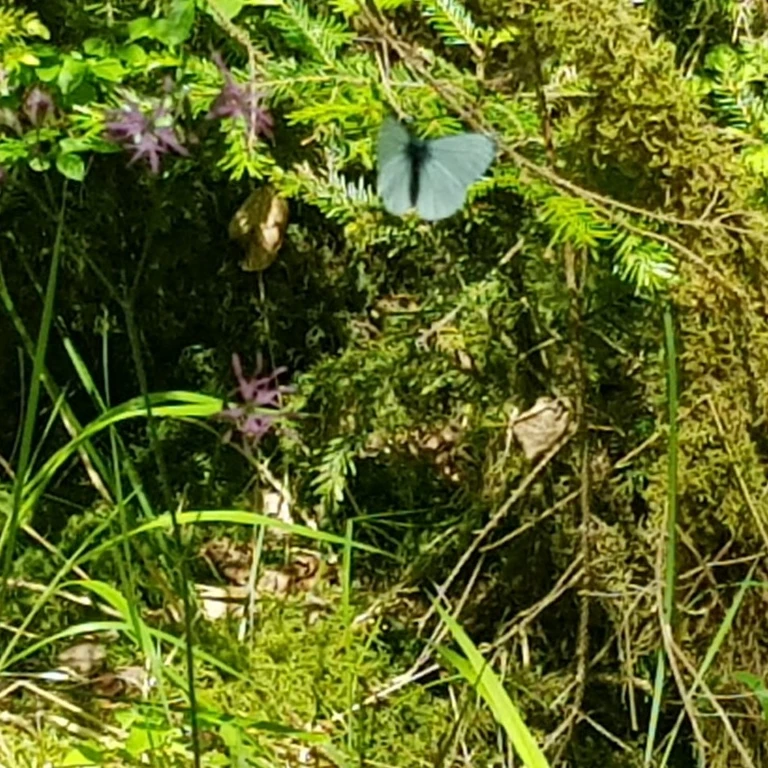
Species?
Pieris napi
